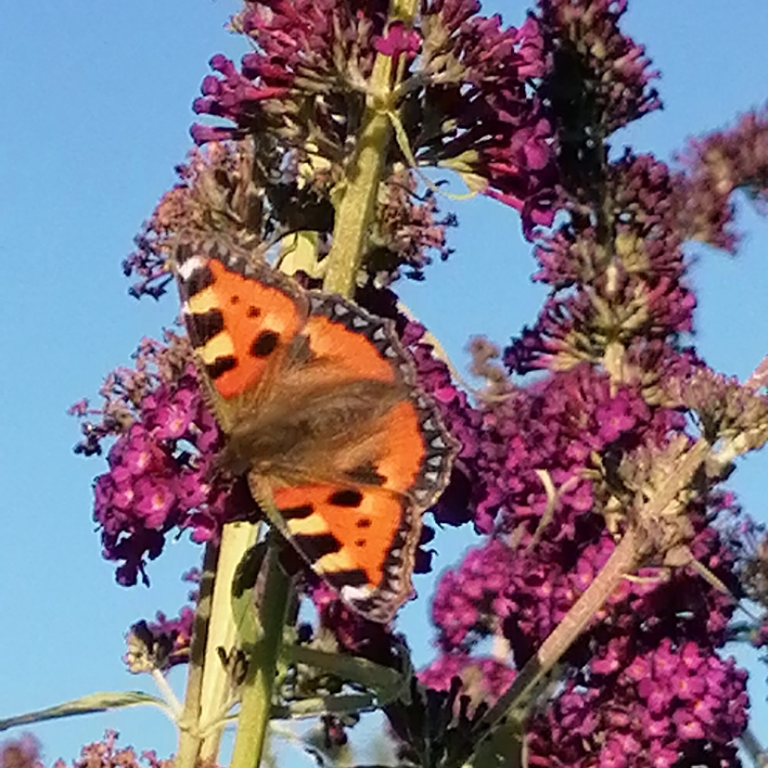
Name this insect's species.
Aglais urticae
